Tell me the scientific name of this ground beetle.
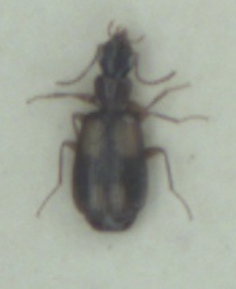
Calodromius spilotus
